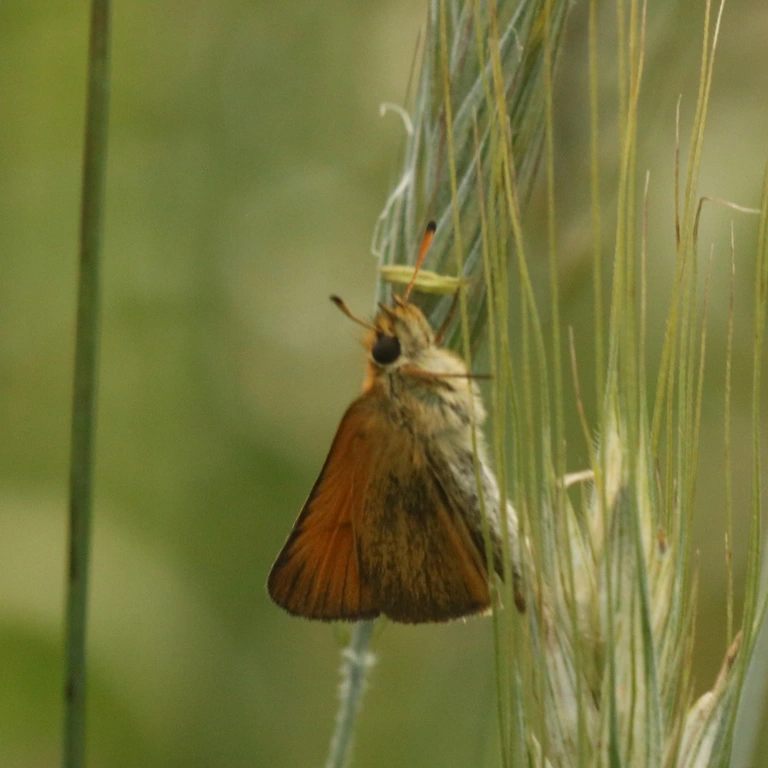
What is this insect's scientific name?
Thymelicus lineola
